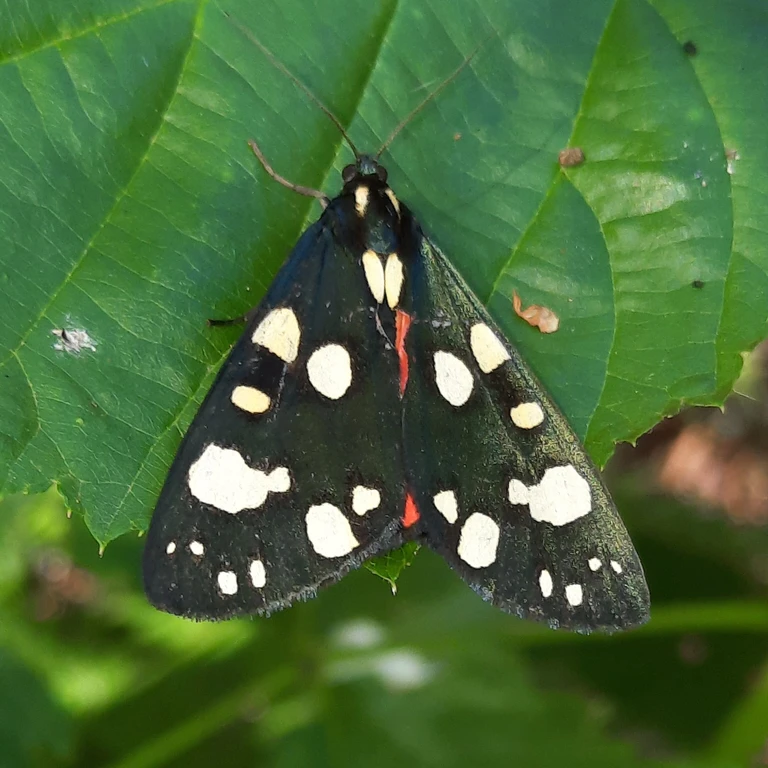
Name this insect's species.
Callimorpha dominula
